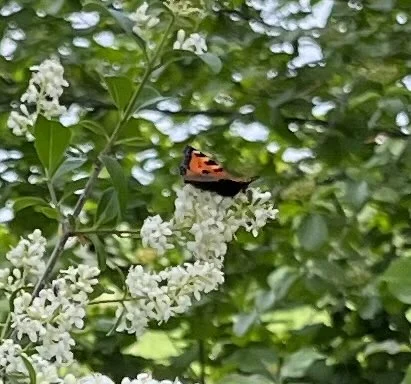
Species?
Aglais urticae
